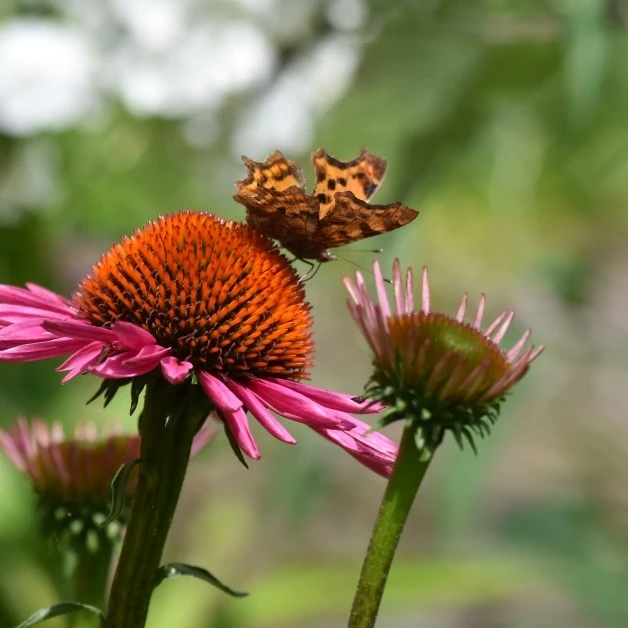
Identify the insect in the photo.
Polygonia c-album
